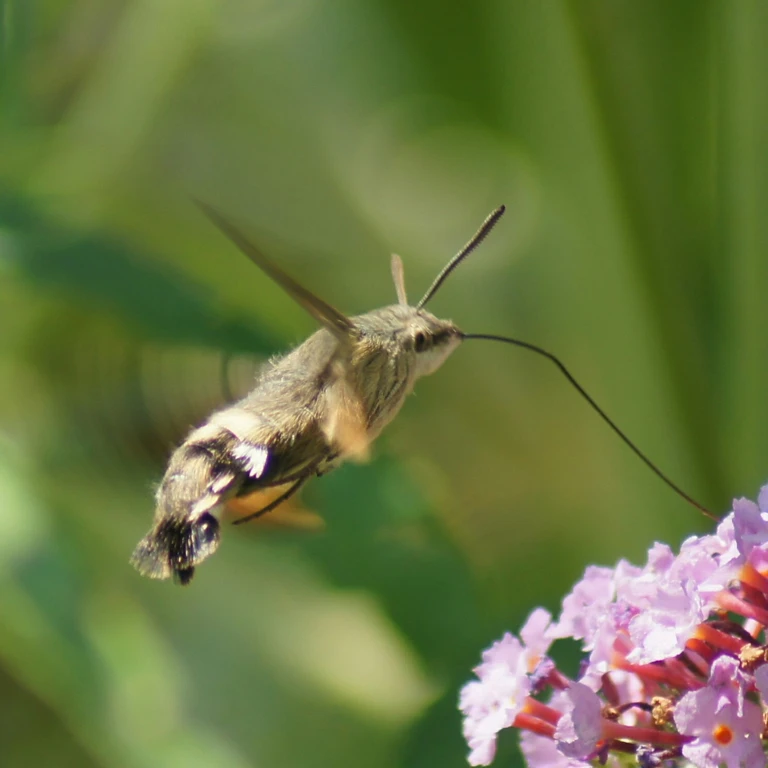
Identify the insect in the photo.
Macroglossum stellatarum
